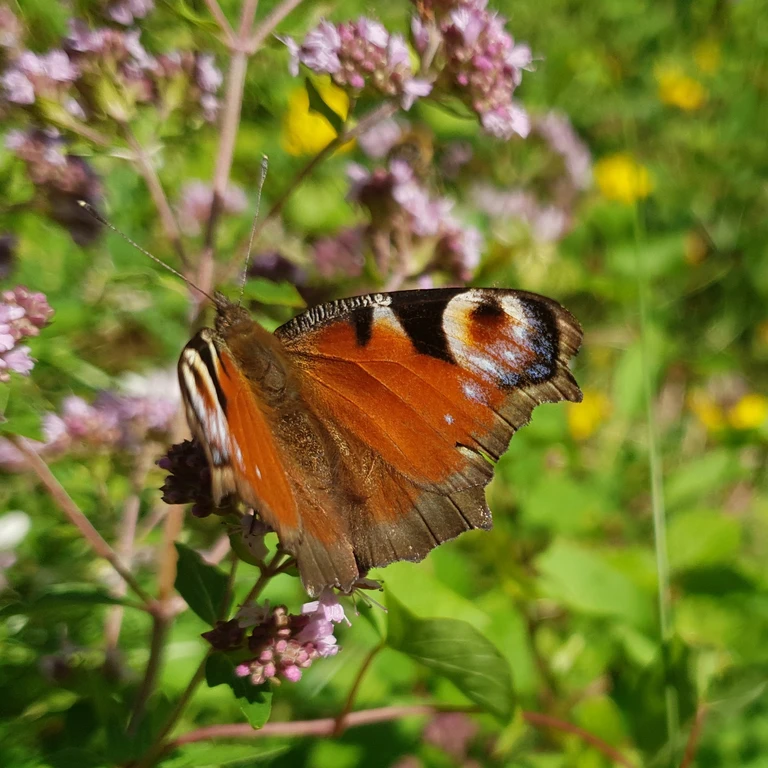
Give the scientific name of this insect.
Aglais io
